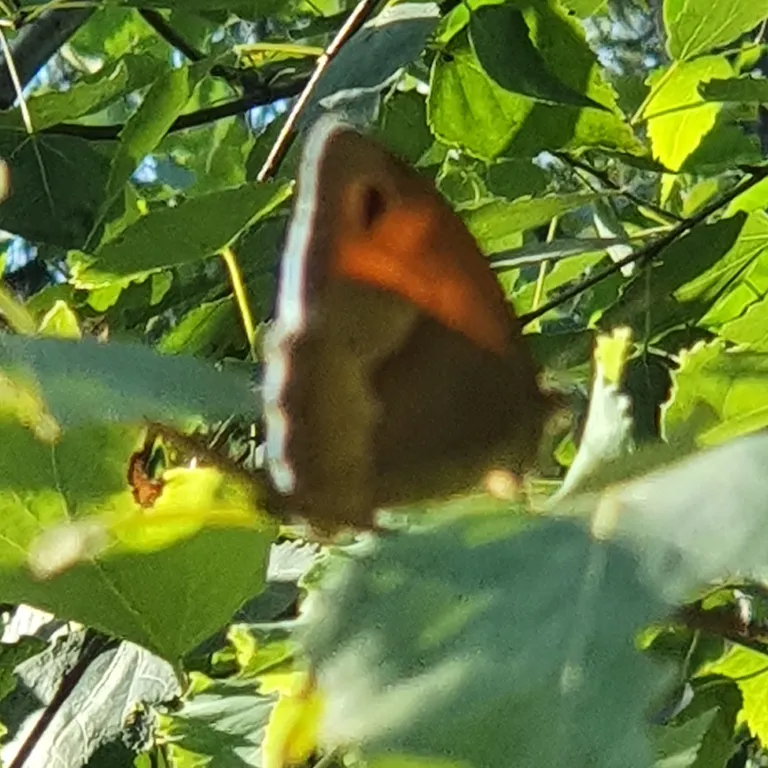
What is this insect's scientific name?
Maniola jurtina
